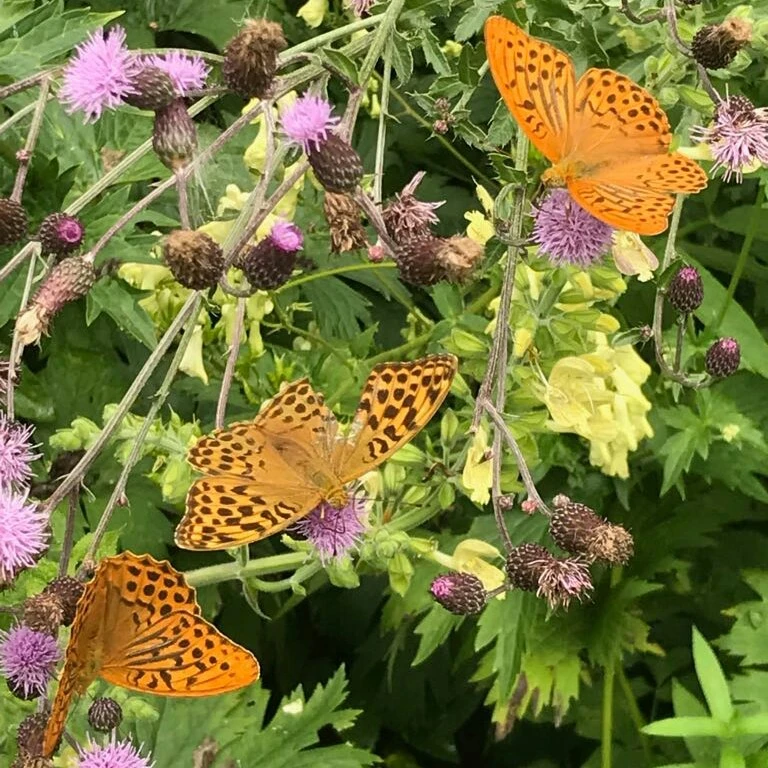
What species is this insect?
Argynnis paphia
